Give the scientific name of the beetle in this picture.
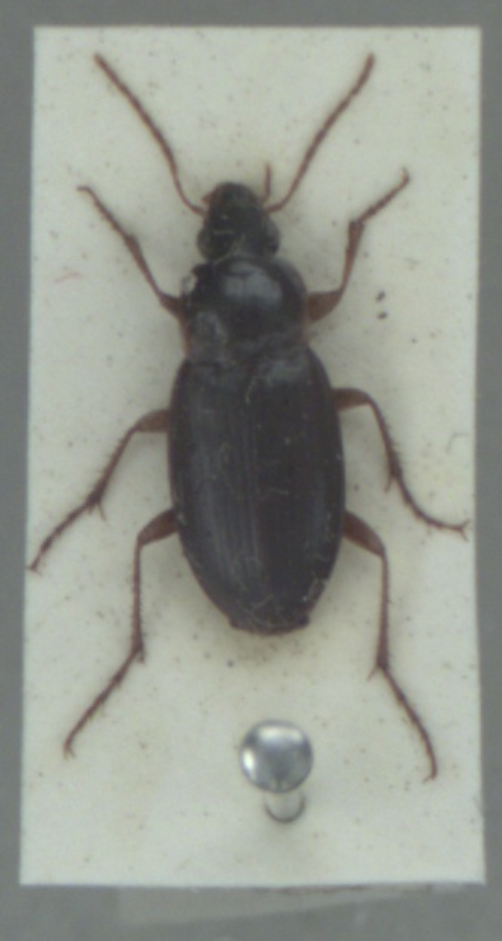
Calathus mollis
